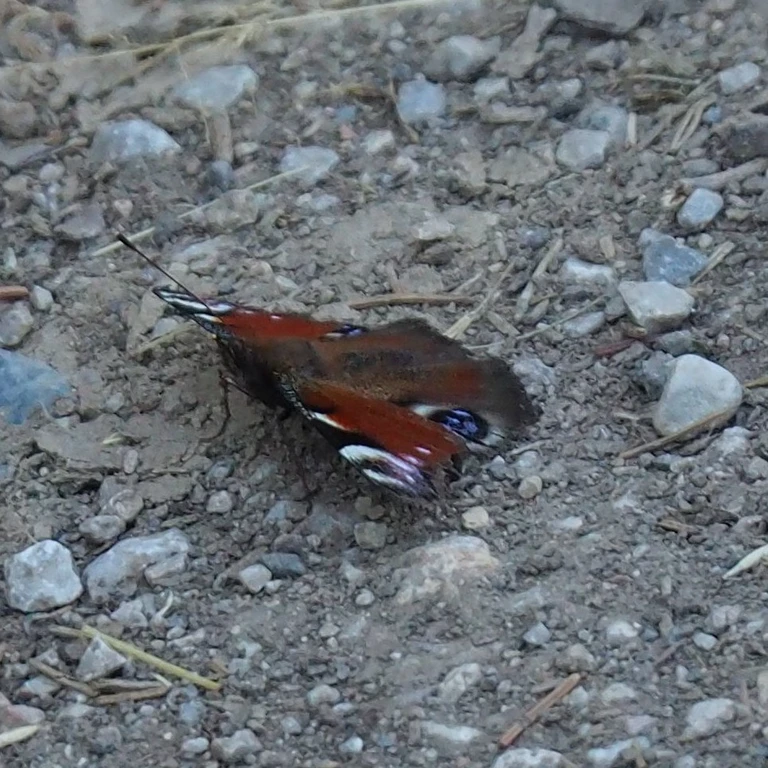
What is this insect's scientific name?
Aglais io
